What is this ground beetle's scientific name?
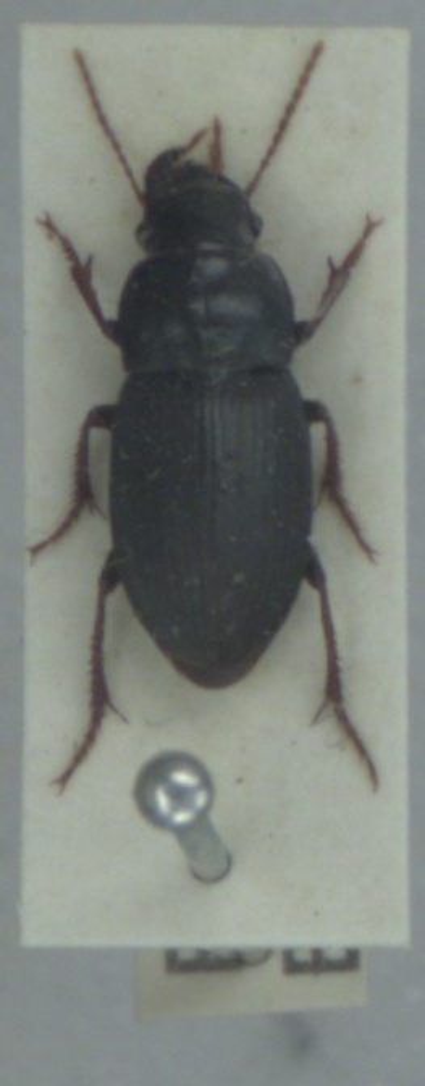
Harpalus rubripes
